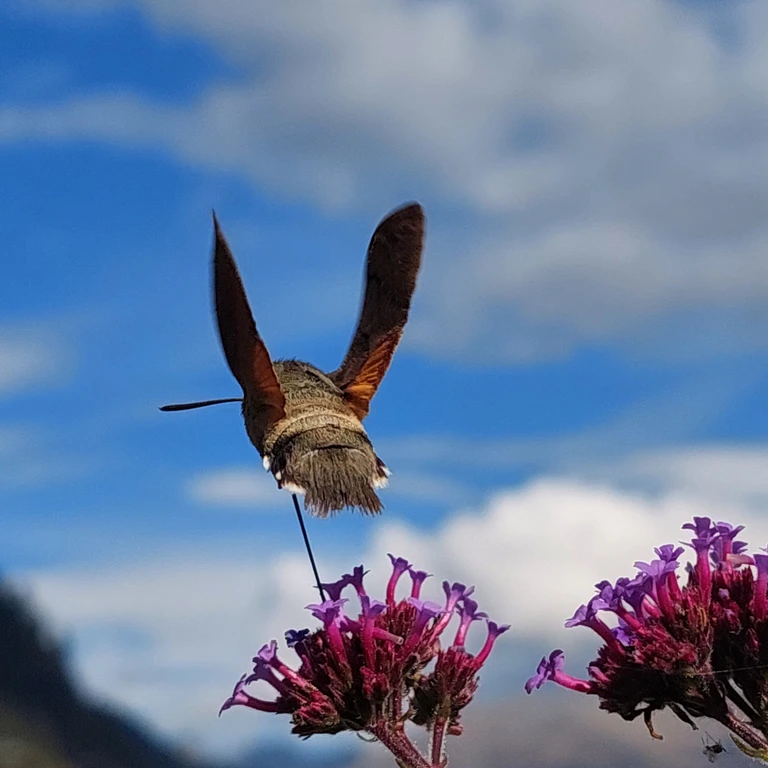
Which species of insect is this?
Macroglossum stellatarum
